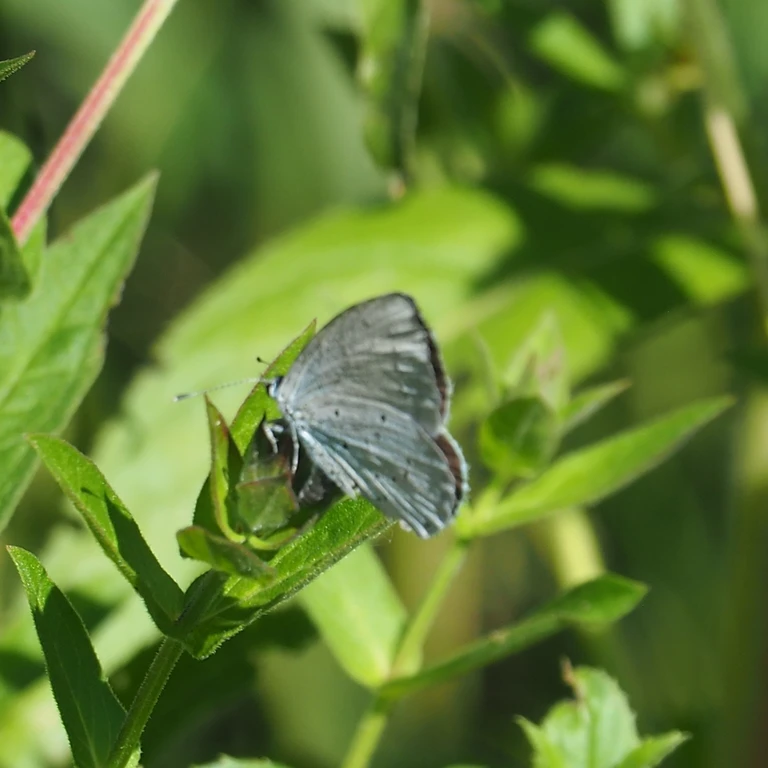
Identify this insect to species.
Celastrina argiolus
